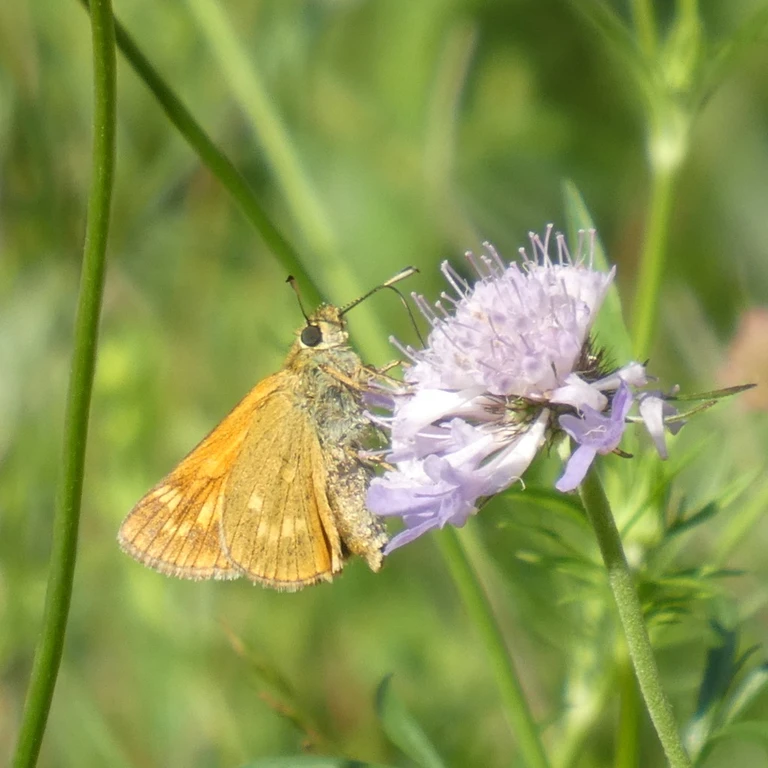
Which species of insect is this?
Ochlodes sylvanus (also Ochlodes venata)
